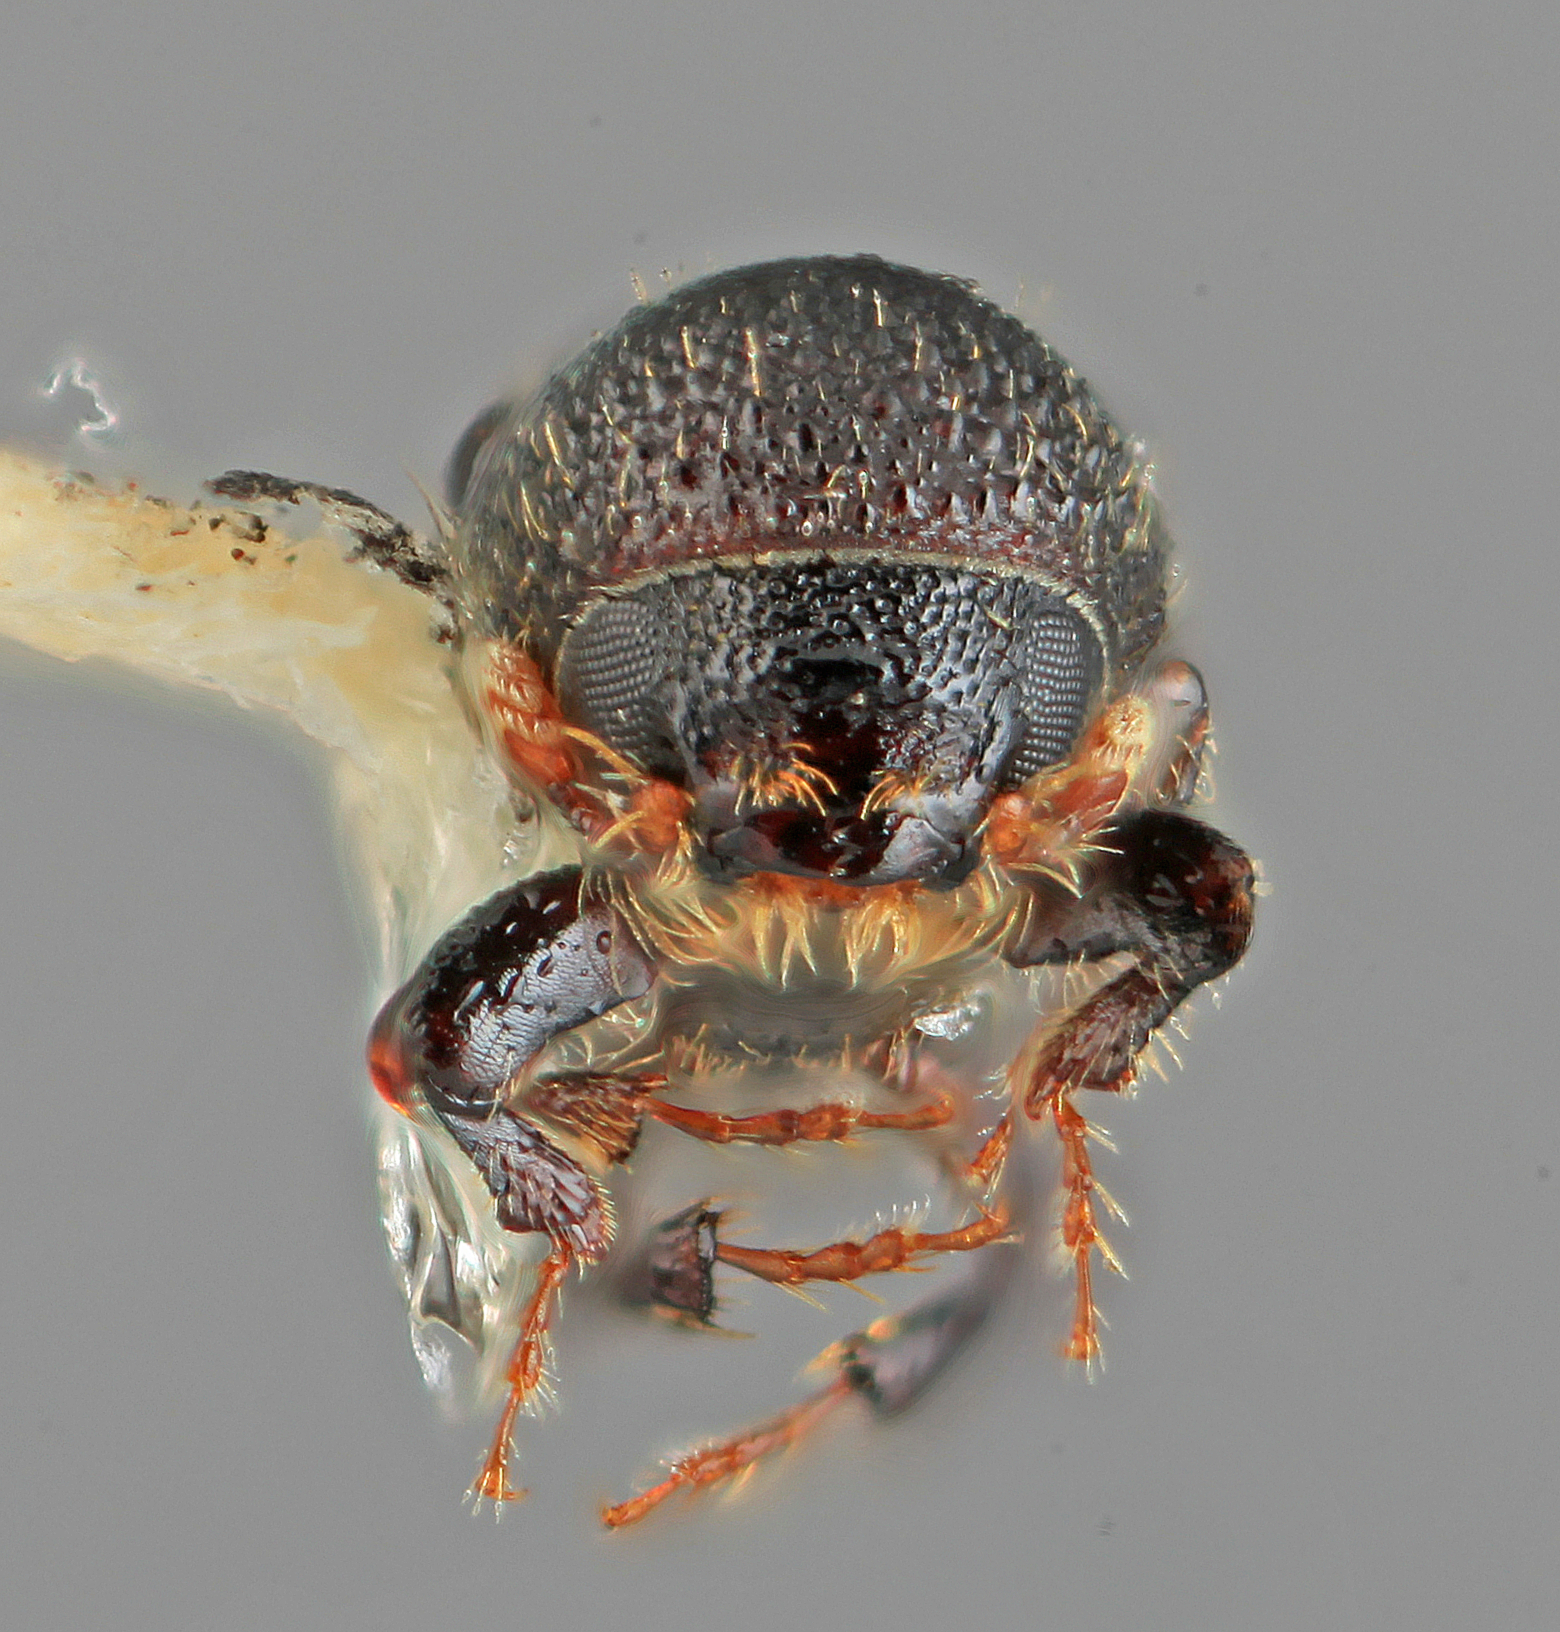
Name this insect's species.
Hylocurus prolatus
